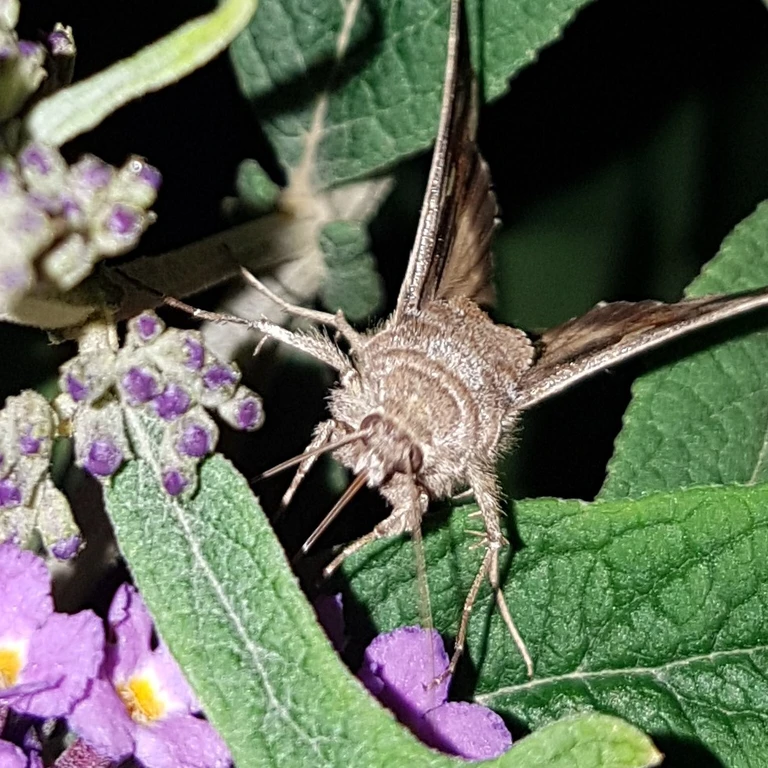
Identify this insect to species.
Autographa gamma
